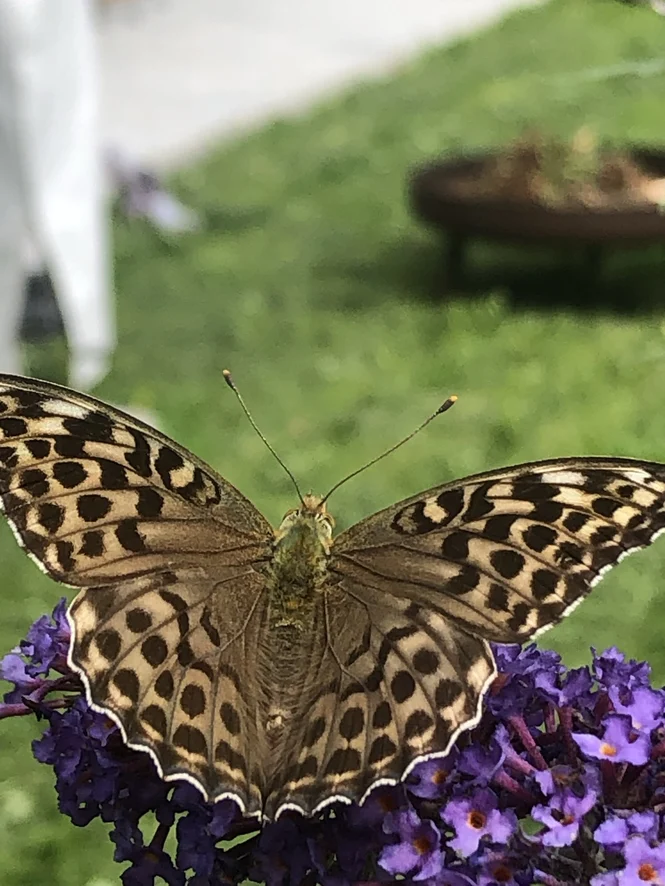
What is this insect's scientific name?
Argynnis paphia
